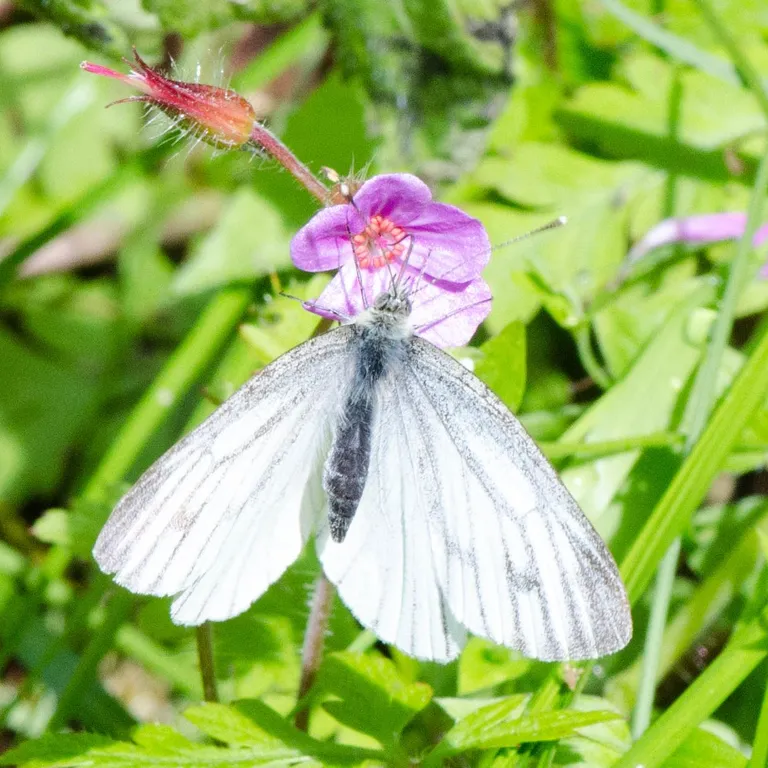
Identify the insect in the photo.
Pieris napi
